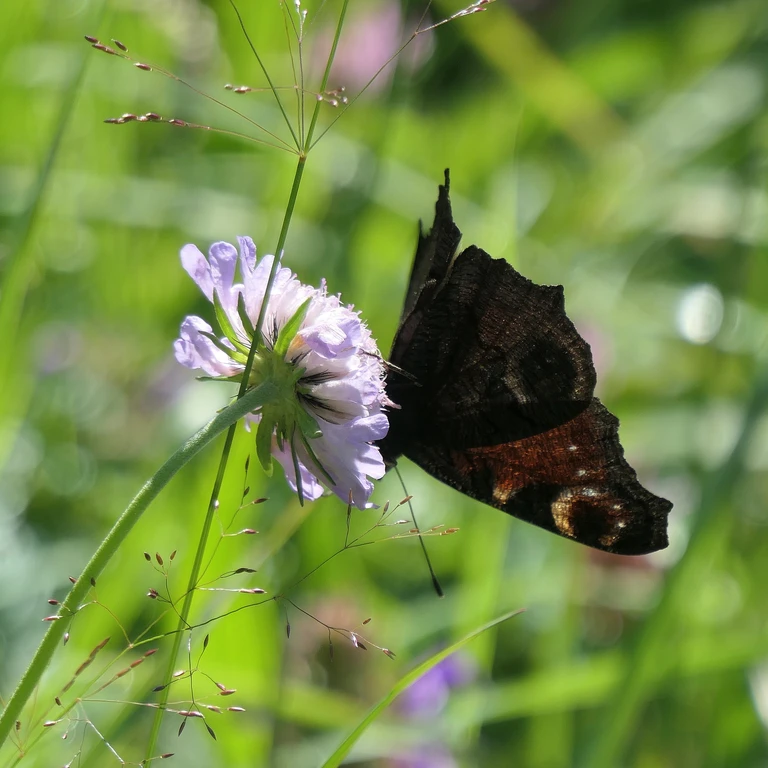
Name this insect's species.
Aglais io
